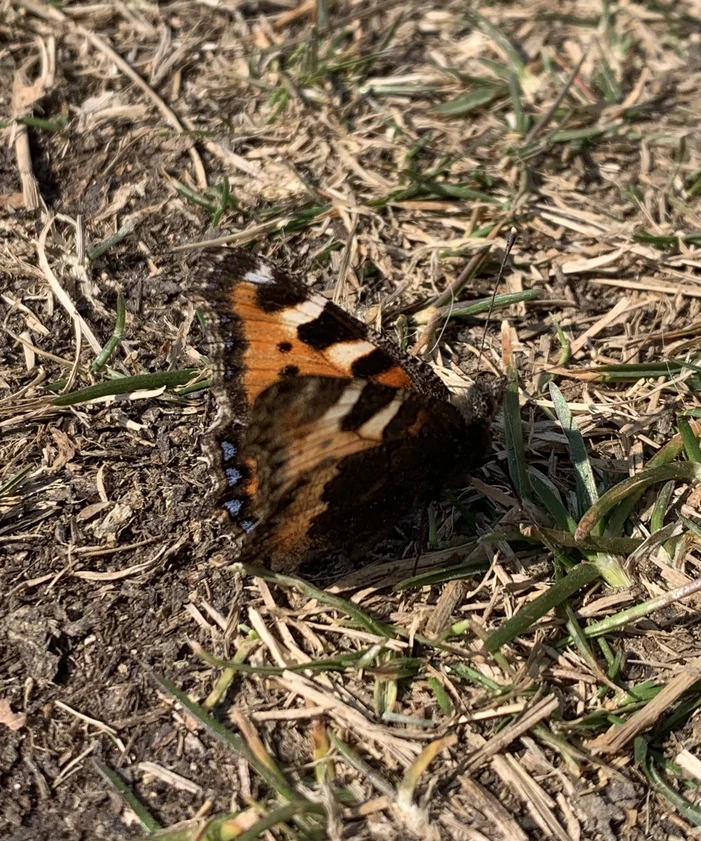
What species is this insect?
Aglais urticae
